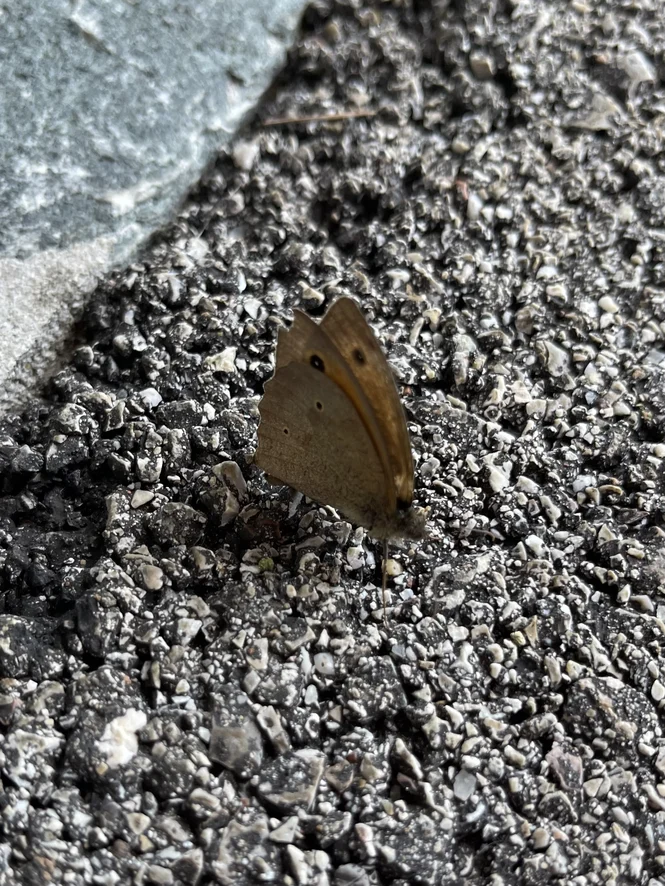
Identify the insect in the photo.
Maniola jurtina
